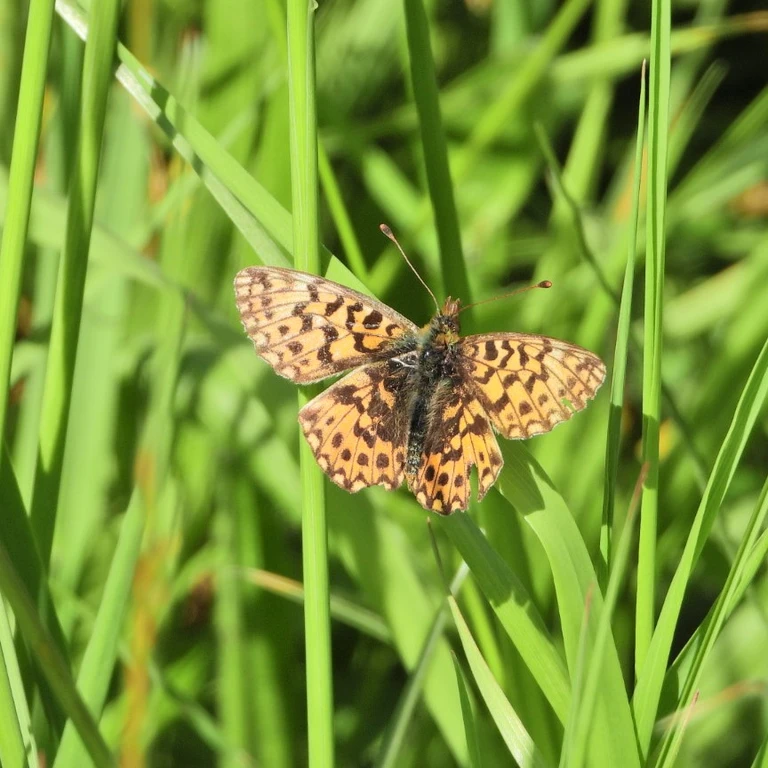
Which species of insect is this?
Boloria dia
